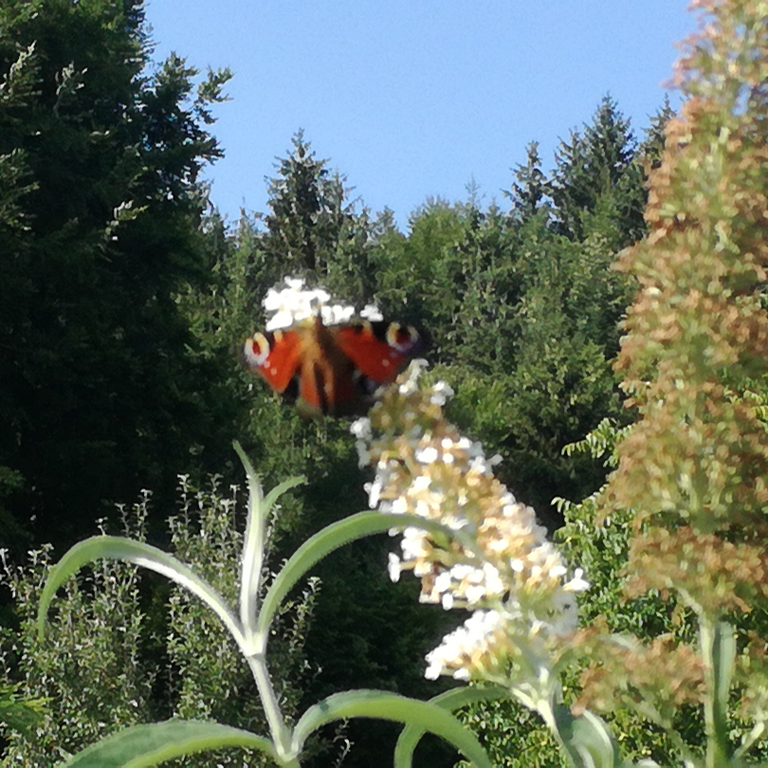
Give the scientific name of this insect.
Aglais io
